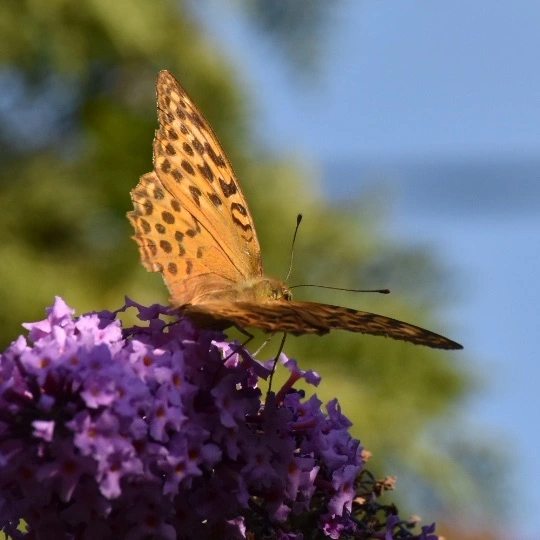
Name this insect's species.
Argynnis paphia
